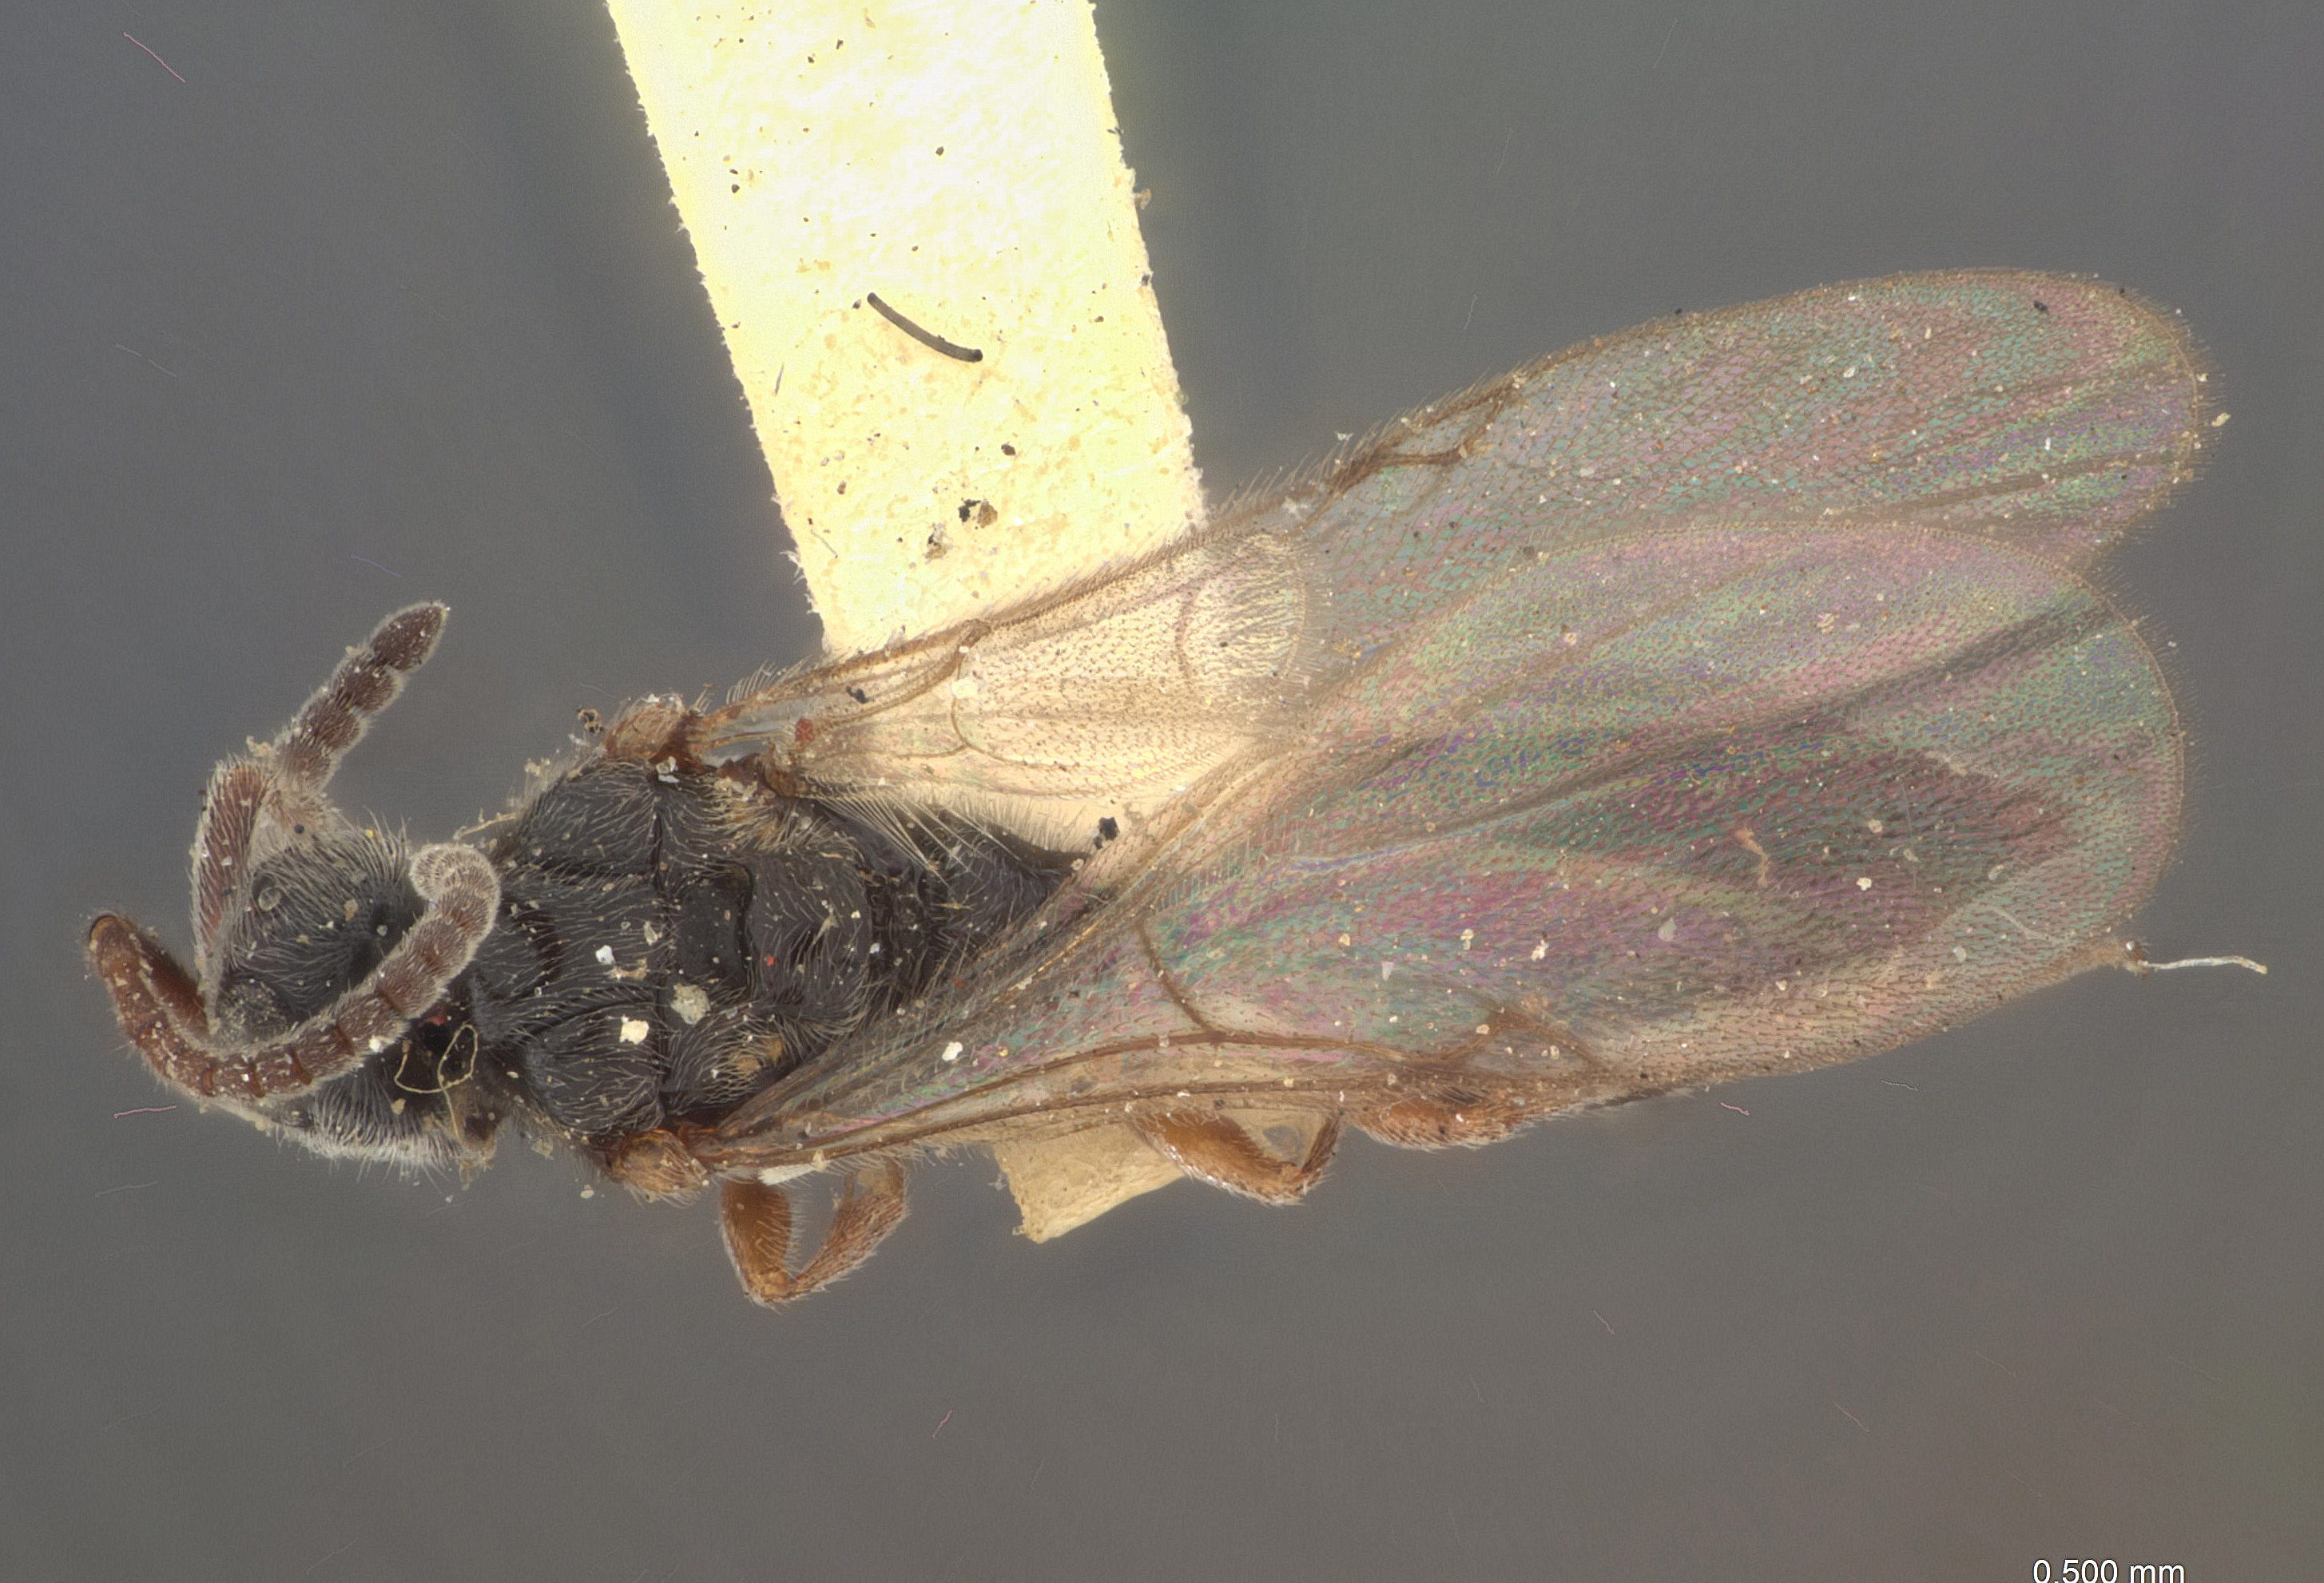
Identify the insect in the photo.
Pantoclis montana
